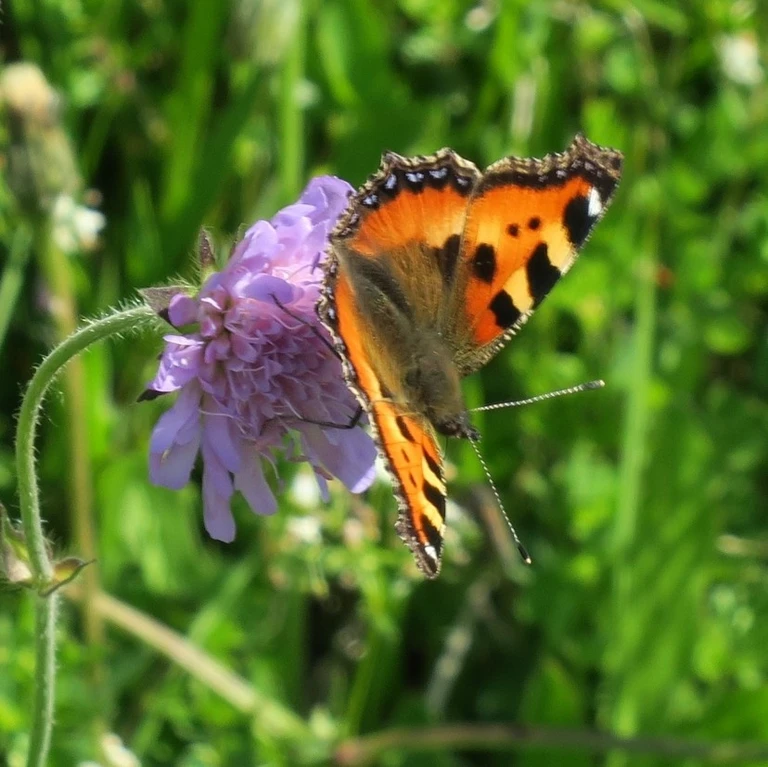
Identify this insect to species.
Aglais urticae
